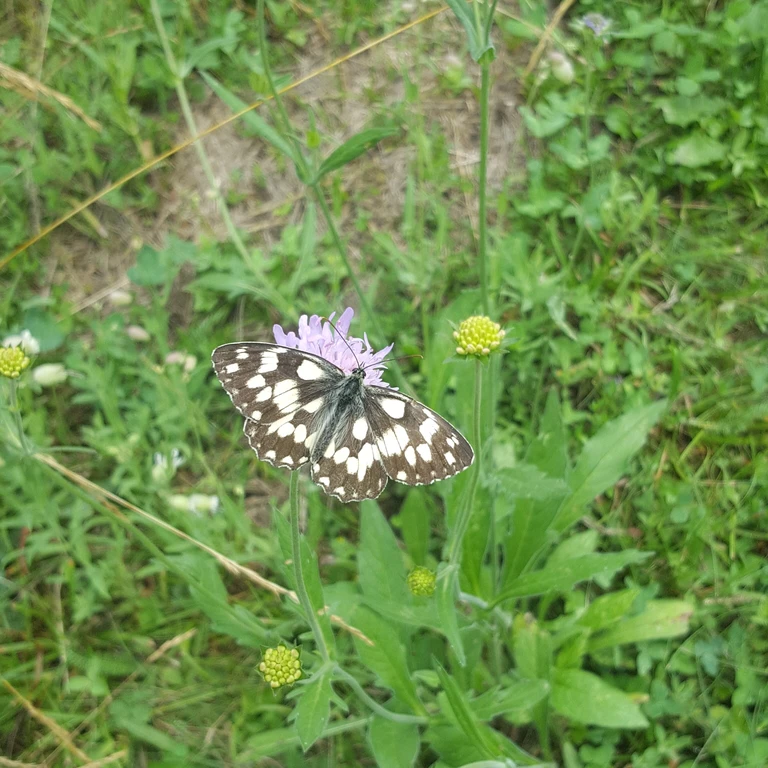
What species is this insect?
Melanargia galathea
